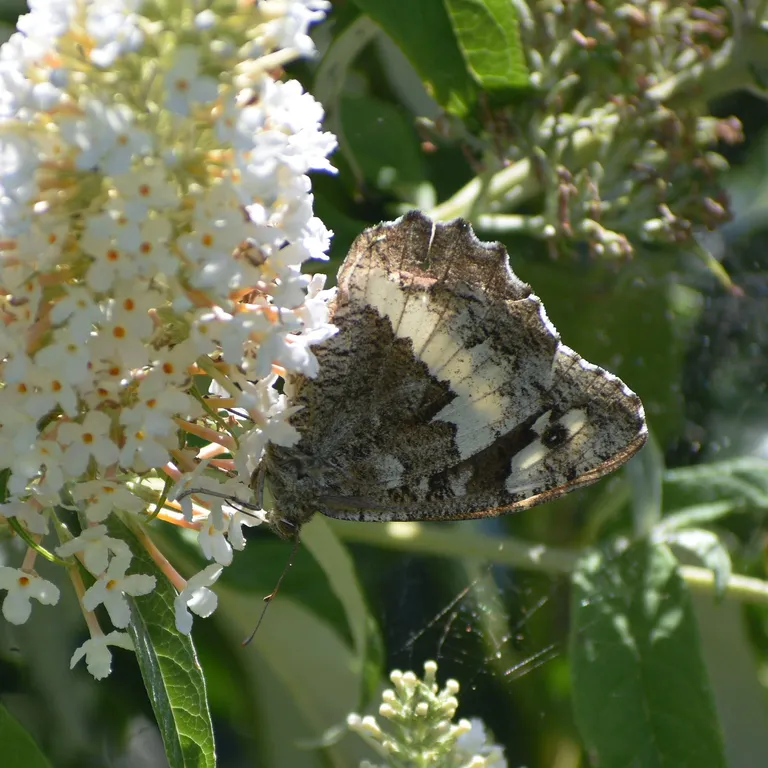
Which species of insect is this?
Brintesia circe
